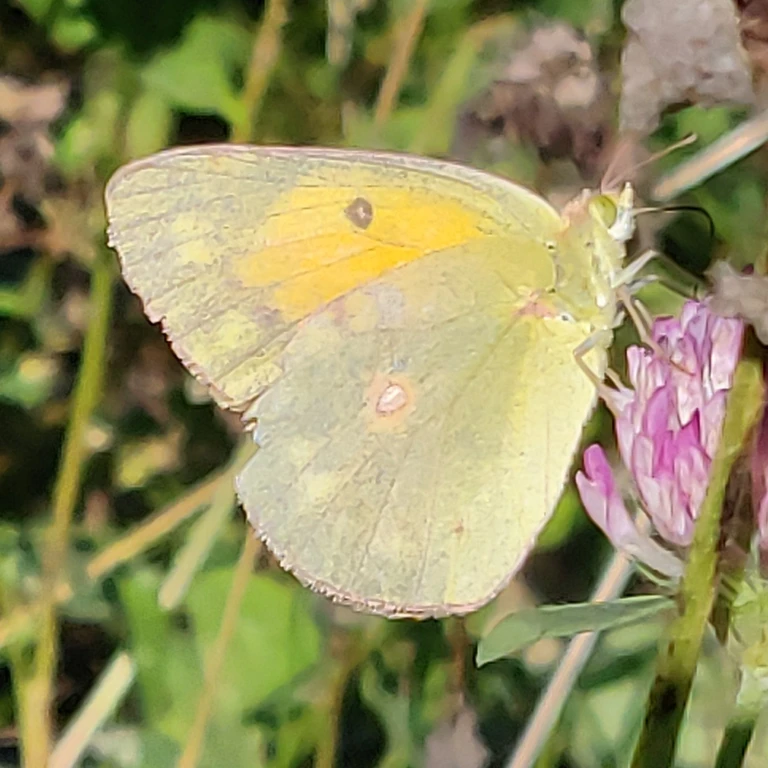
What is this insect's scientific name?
Colias croceus
